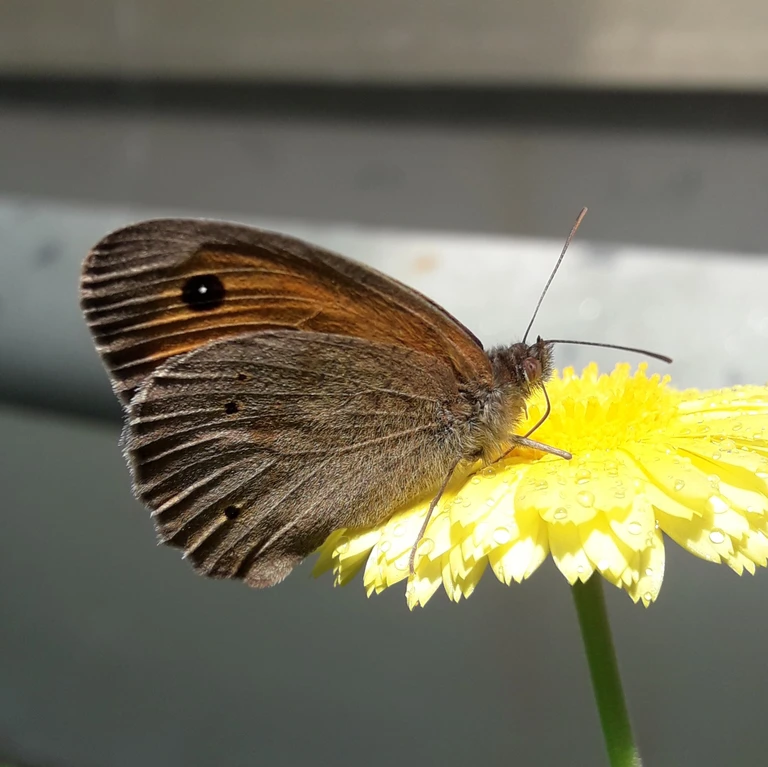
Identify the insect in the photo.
Maniola jurtina
